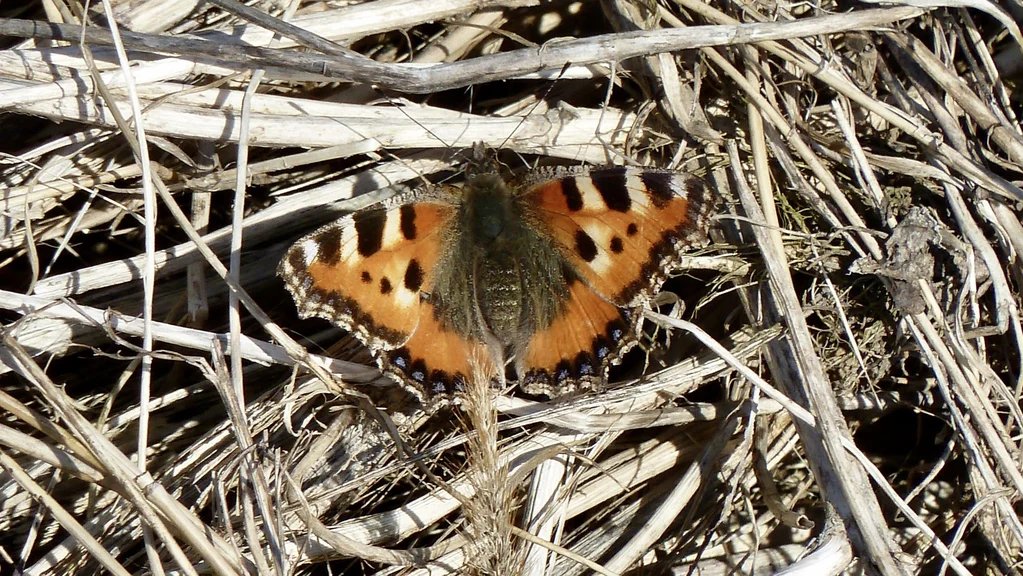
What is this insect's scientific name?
Aglais urticae
